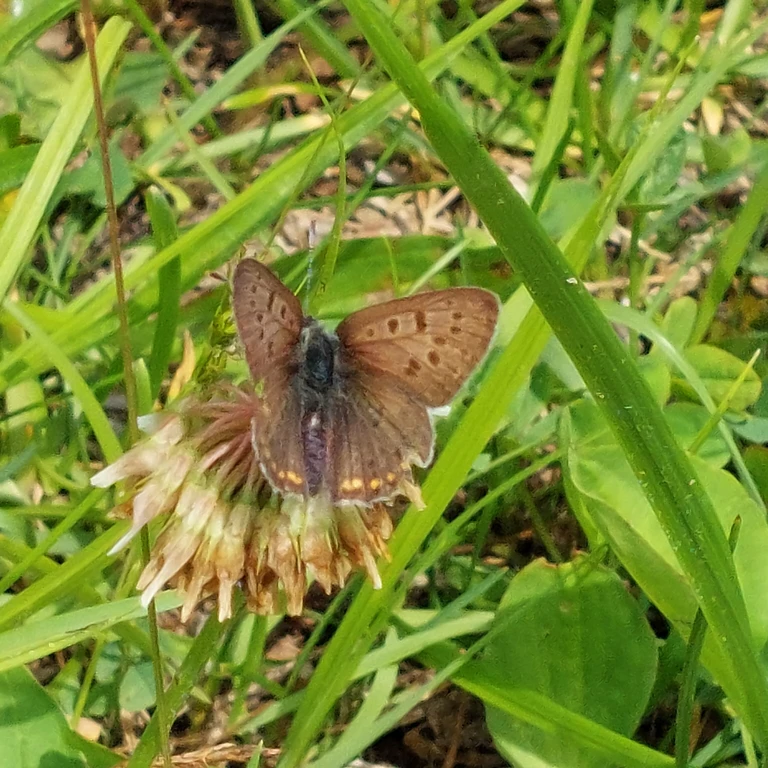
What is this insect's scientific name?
Lycaena tityrus (also Loweia tityrus)
